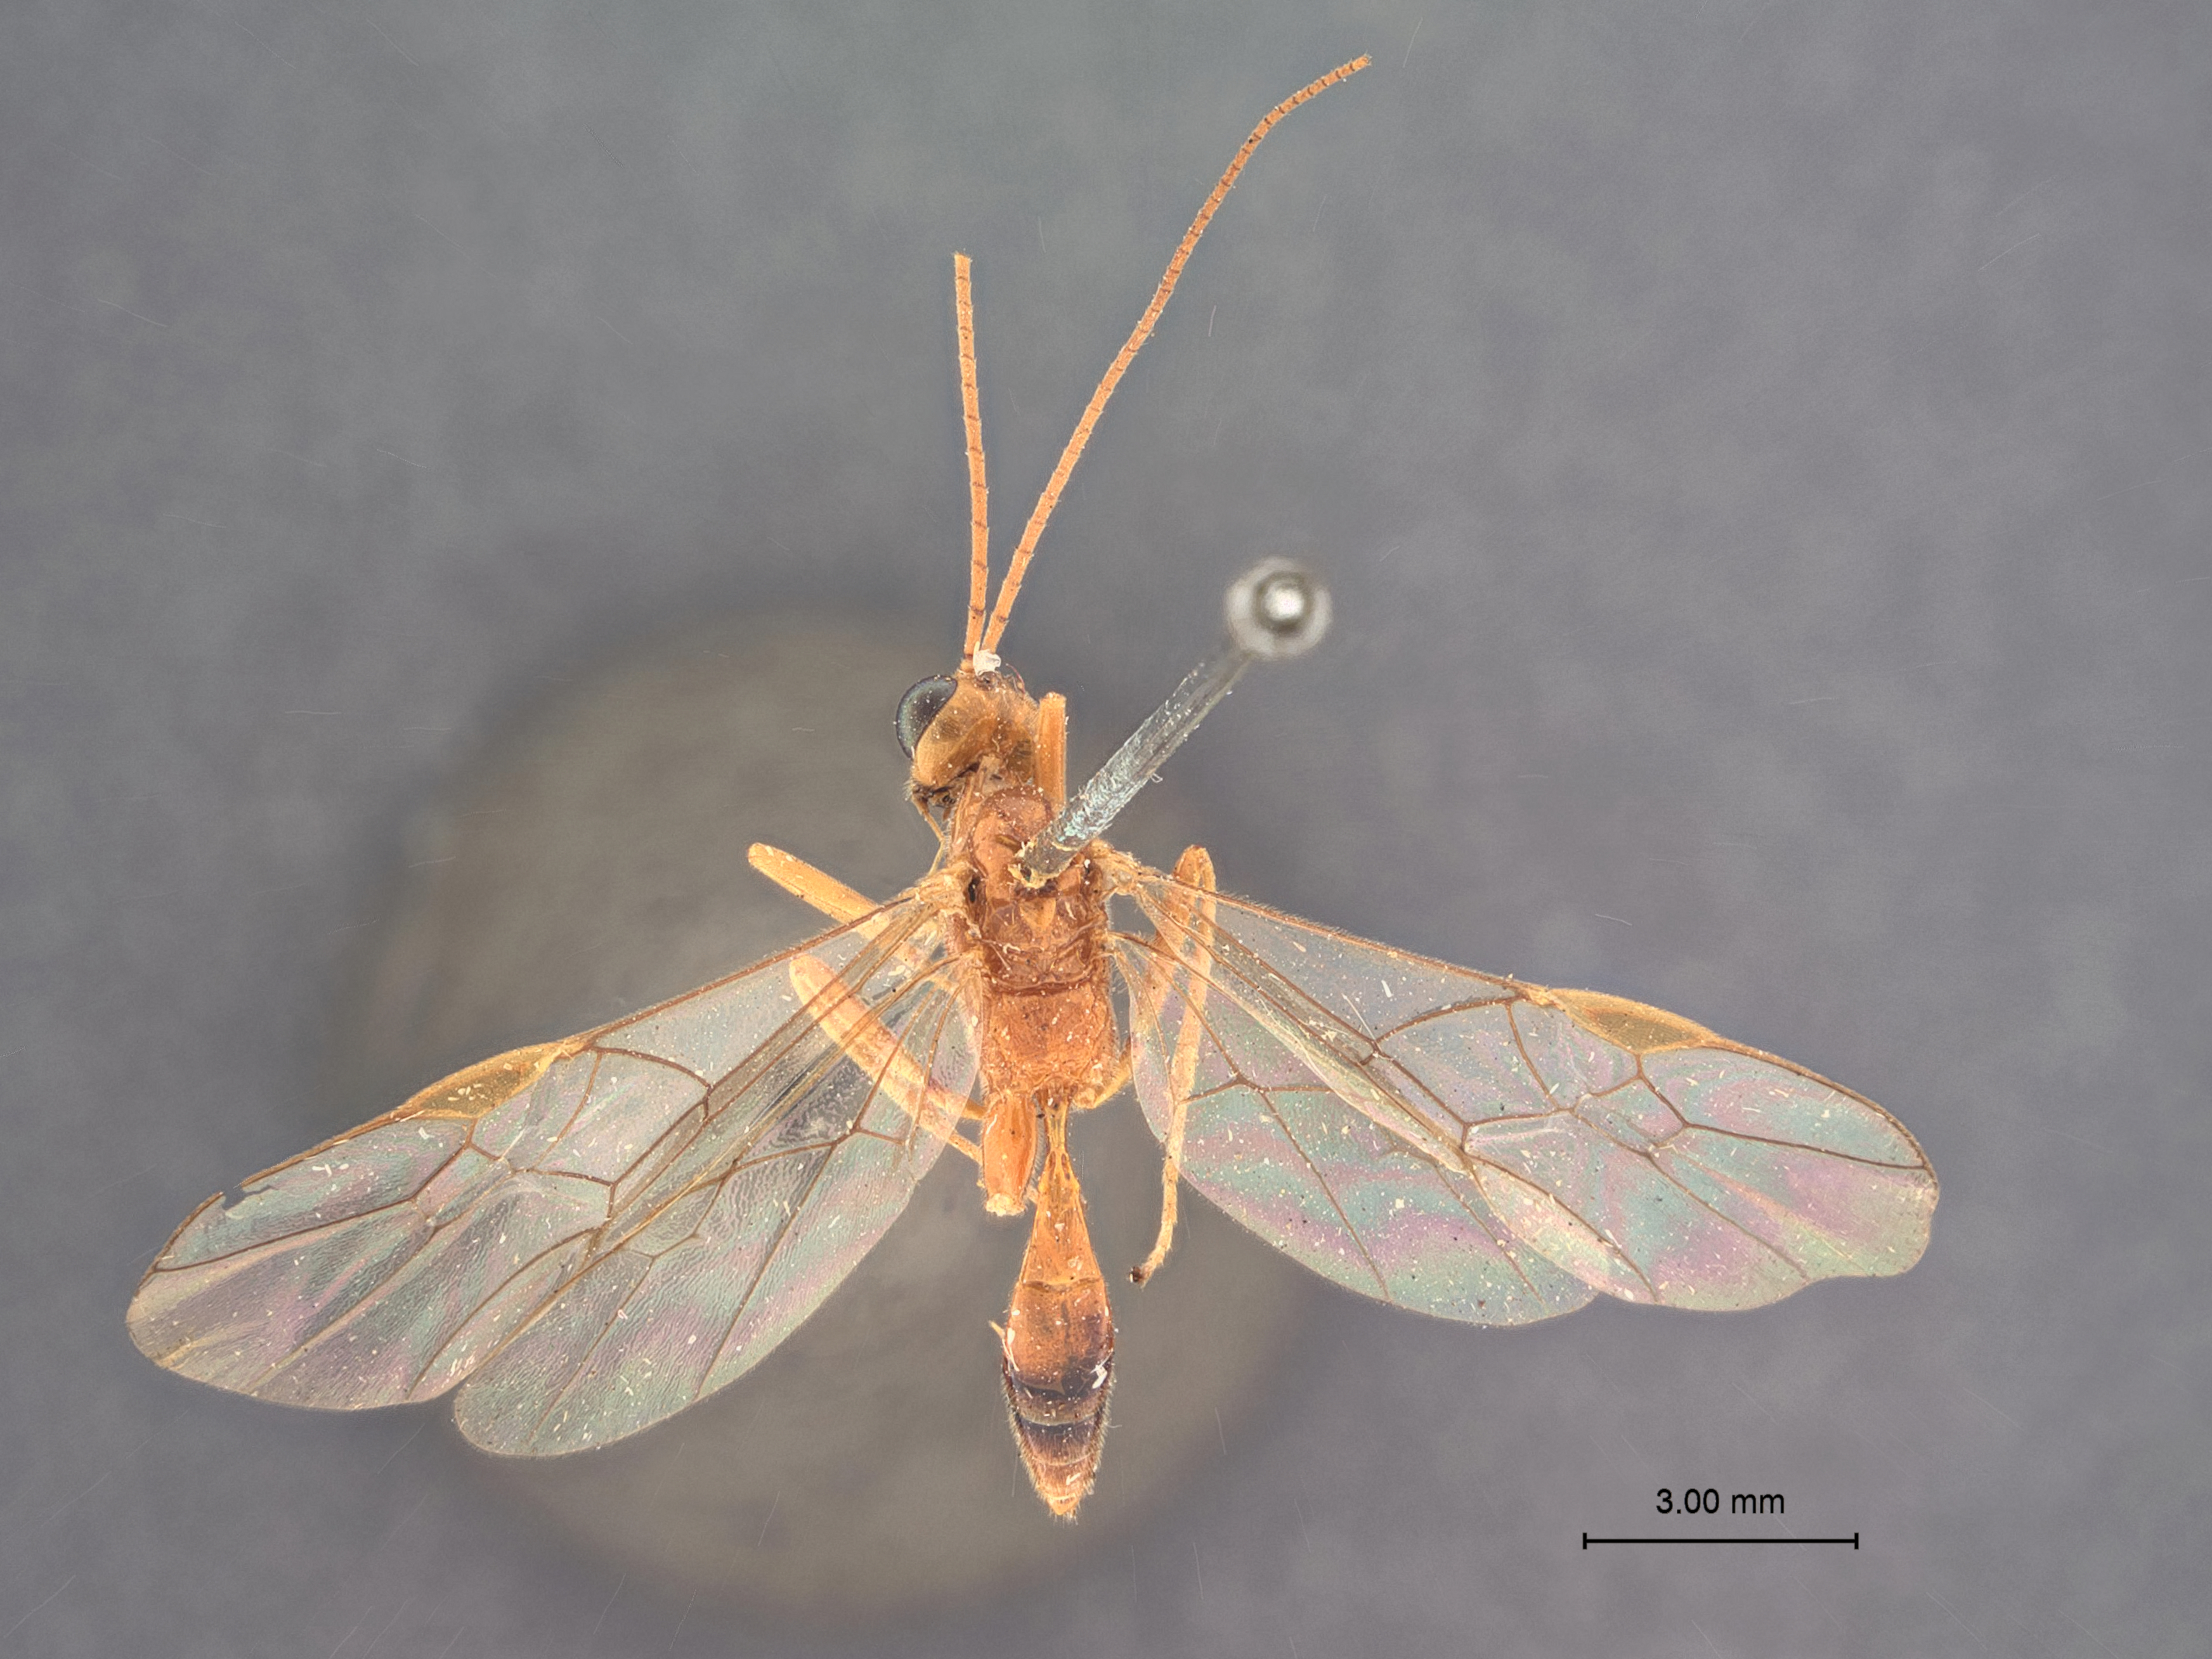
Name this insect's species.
Meteorus maximus
